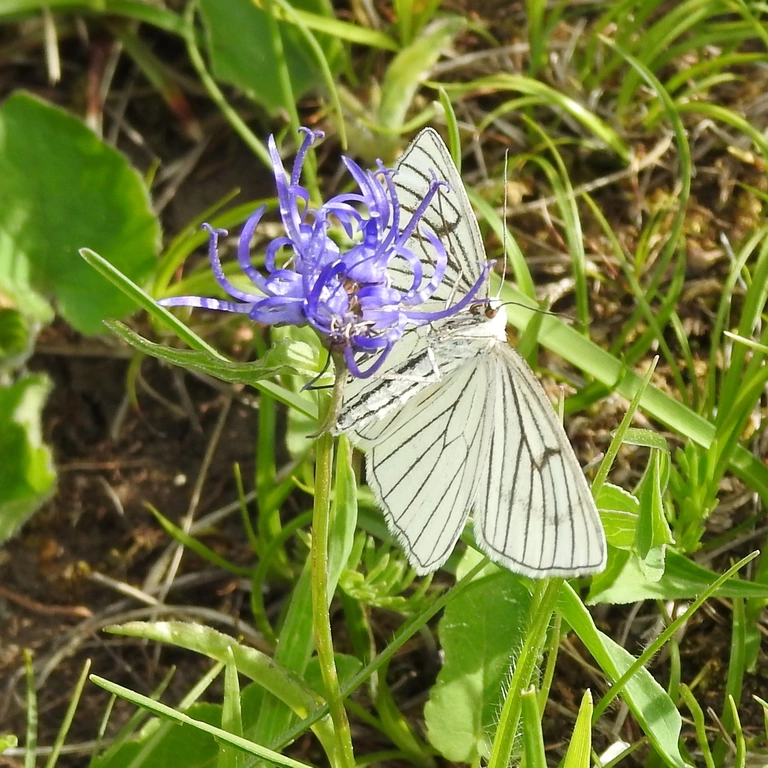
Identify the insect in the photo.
Siona lineata
